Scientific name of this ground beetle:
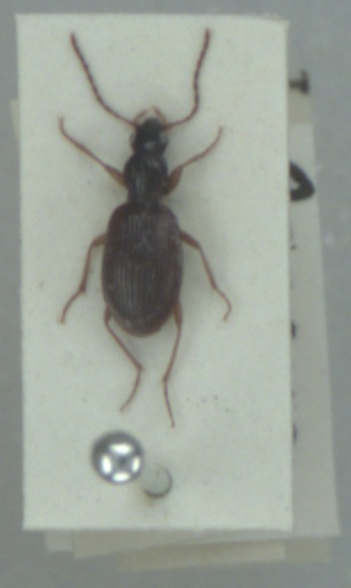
Oxypselaphus obscurus
